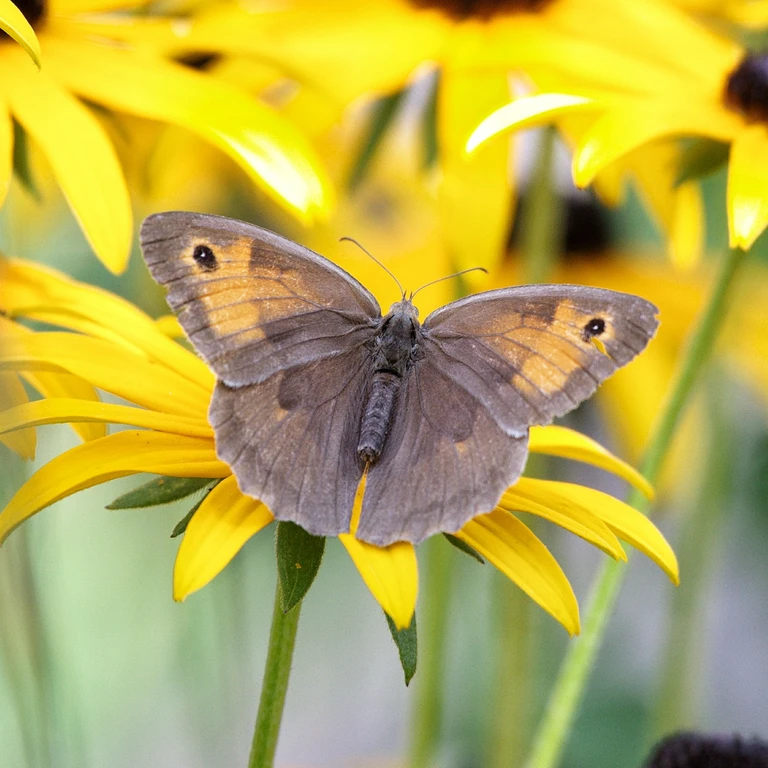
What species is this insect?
Maniola jurtina
